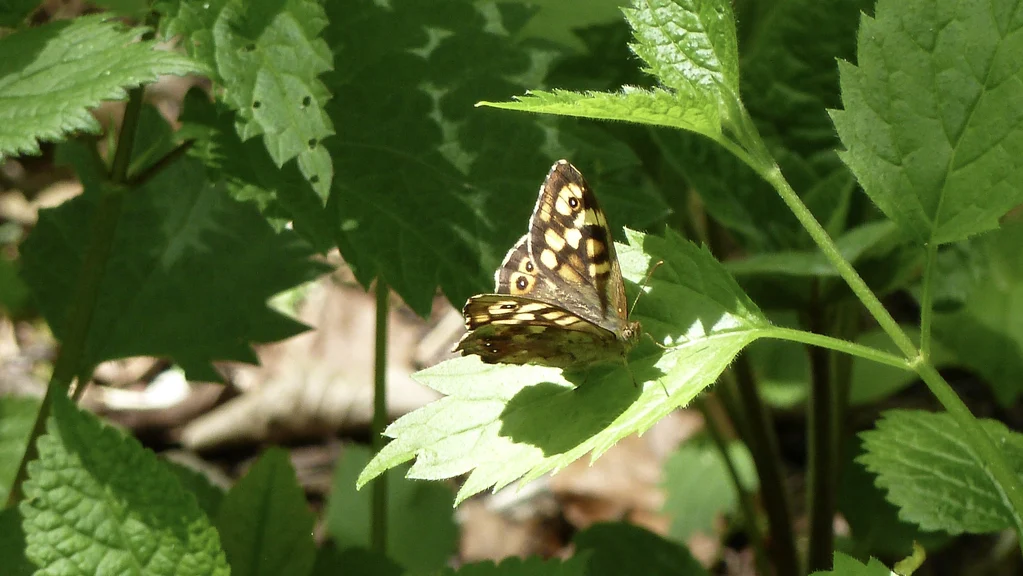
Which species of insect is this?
Pararge aegeria
